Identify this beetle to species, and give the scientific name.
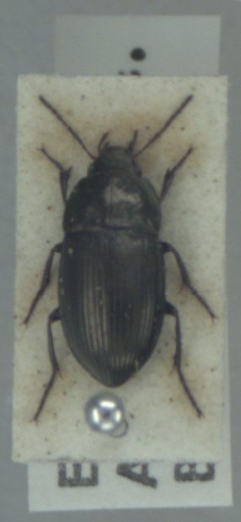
Amara lunicollis
